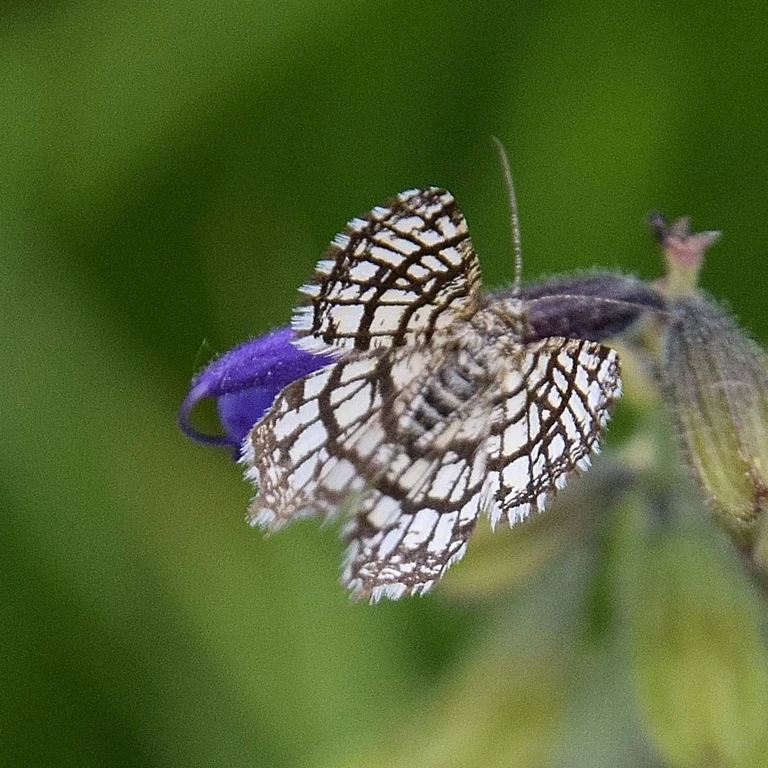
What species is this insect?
Chiasmia clathrata
